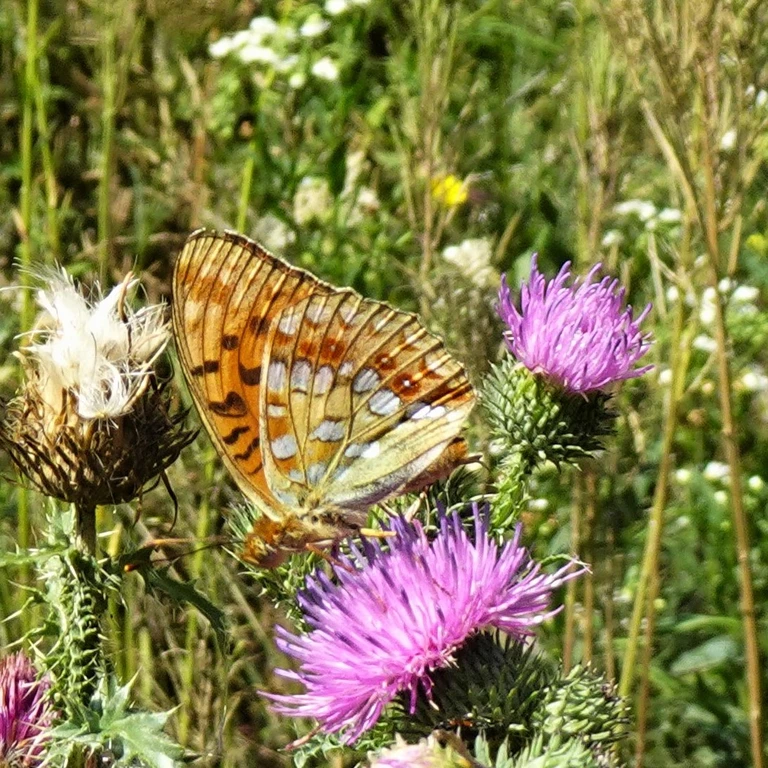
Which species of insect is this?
Fabriciana adippe
